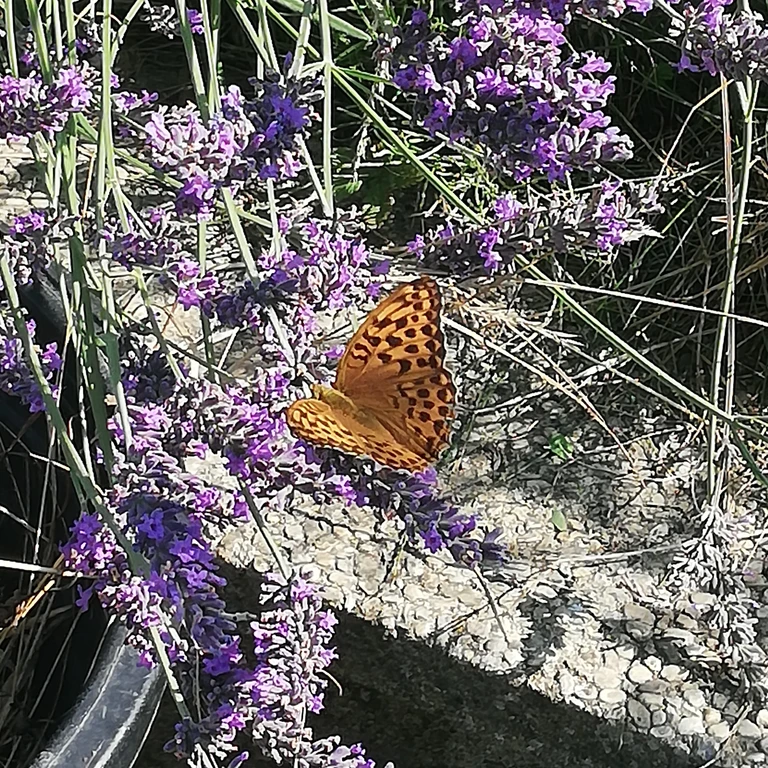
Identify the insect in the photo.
Argynnis paphia
